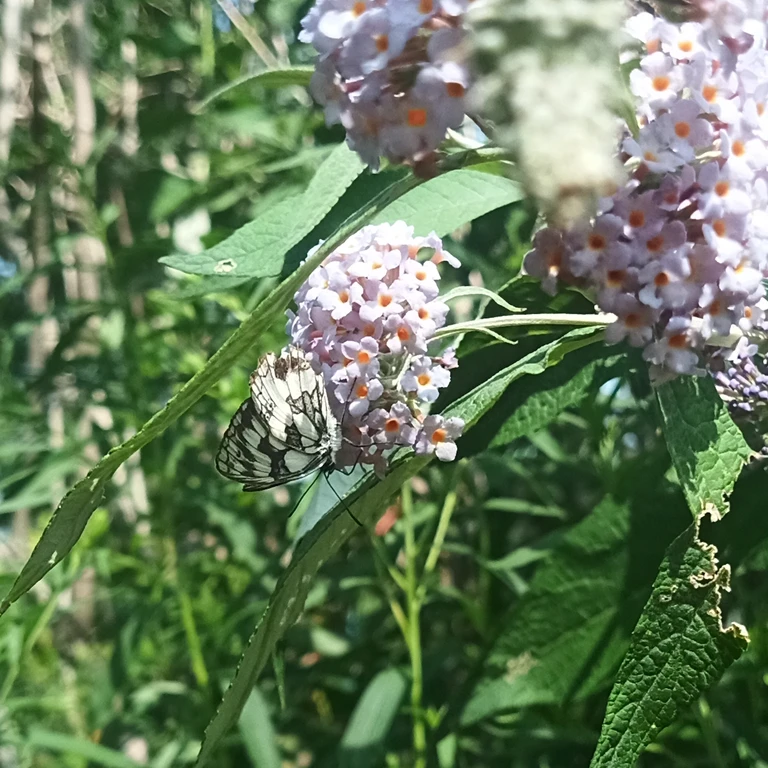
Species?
Melanargia galathea
